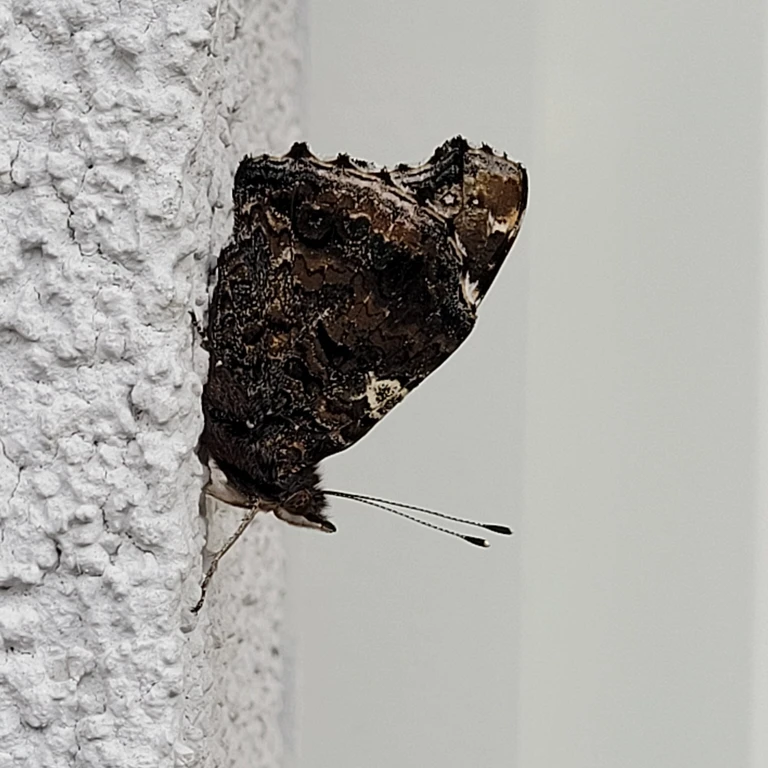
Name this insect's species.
Vanessa atalanta
